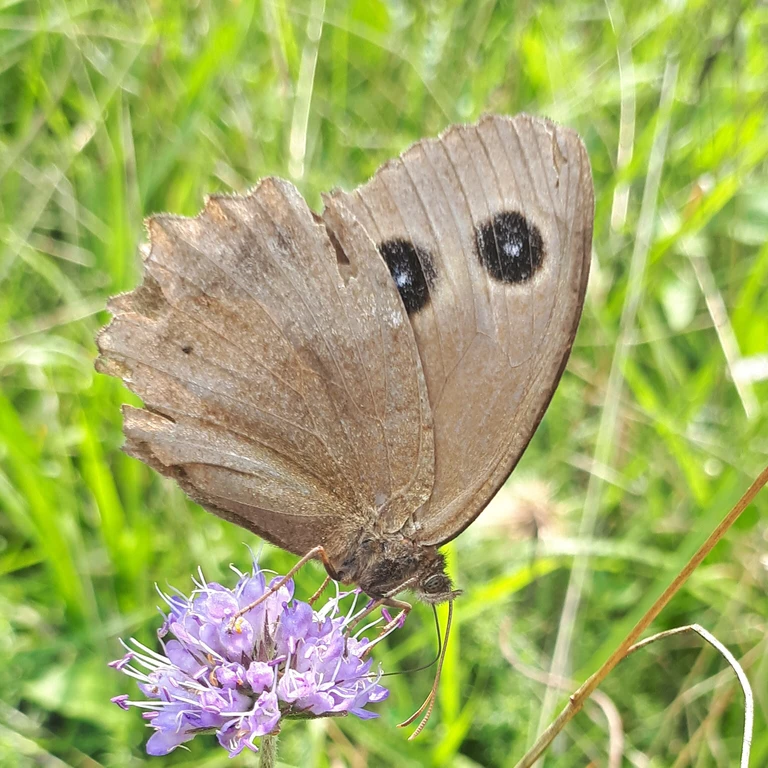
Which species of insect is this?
Minois dryas
